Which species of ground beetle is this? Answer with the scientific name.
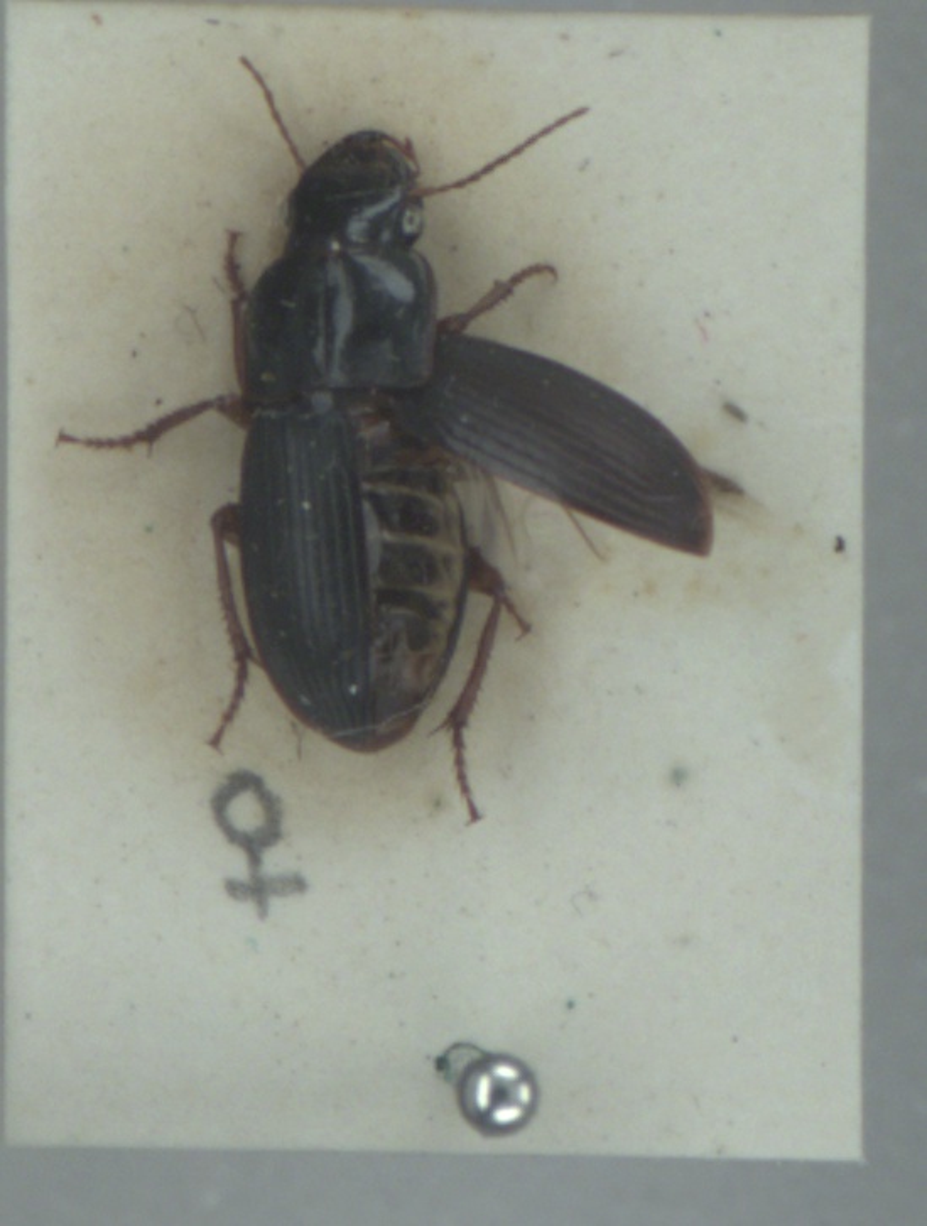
Harpalus latus
